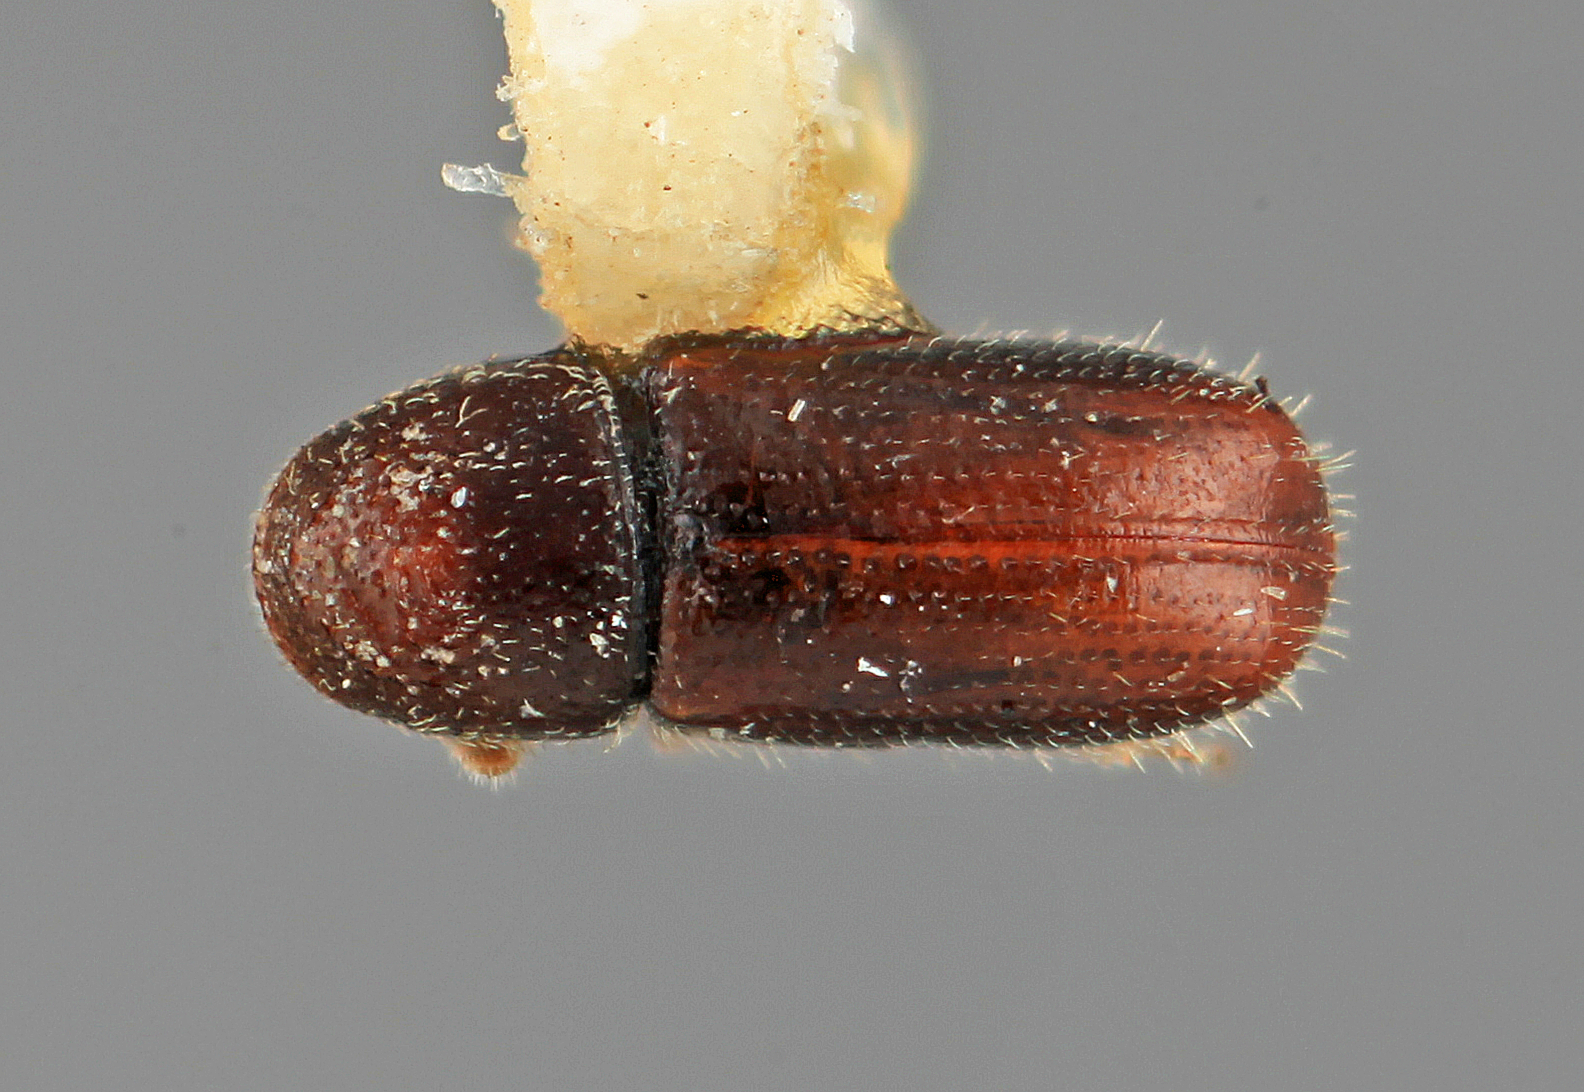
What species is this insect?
Pityophthorus festus
